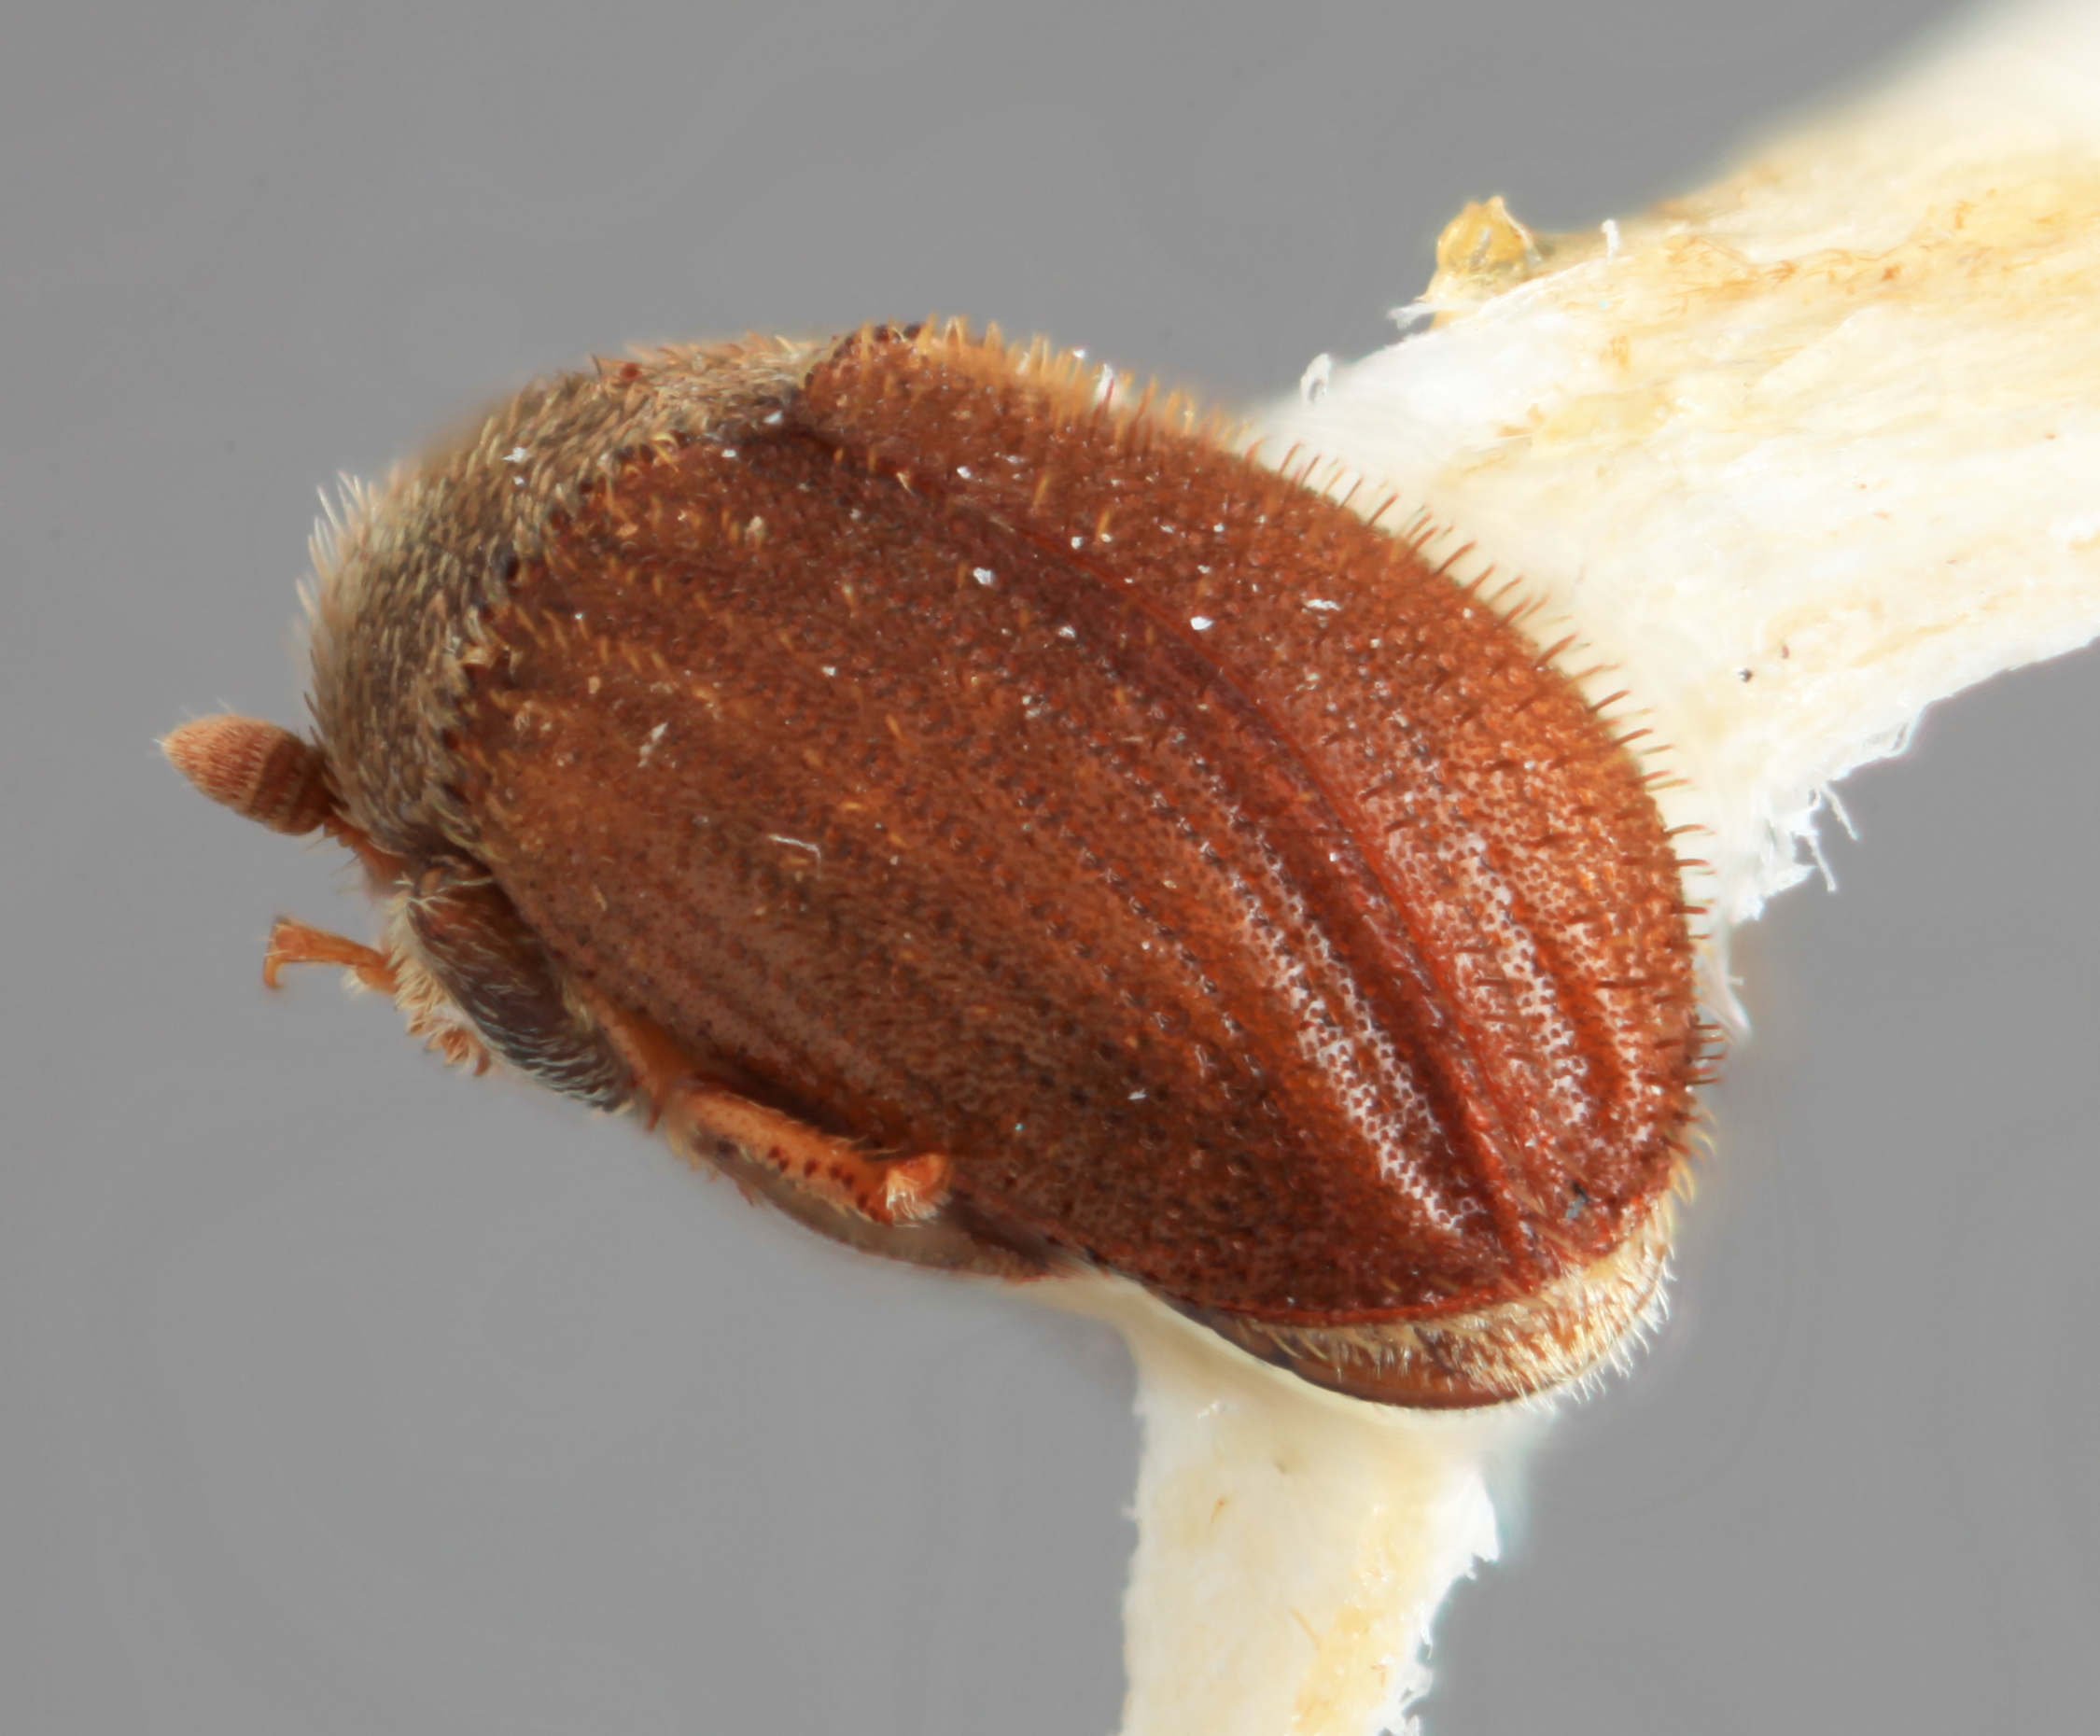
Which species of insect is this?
Pseudoxylechinus uniformis
